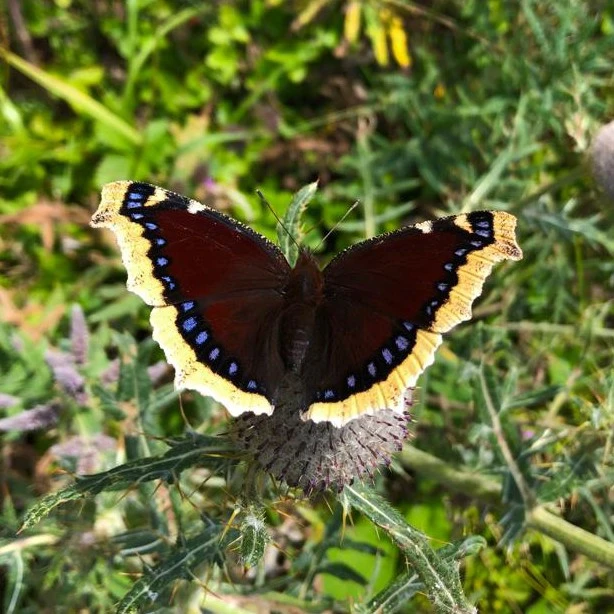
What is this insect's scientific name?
Nymphalis antiopa
